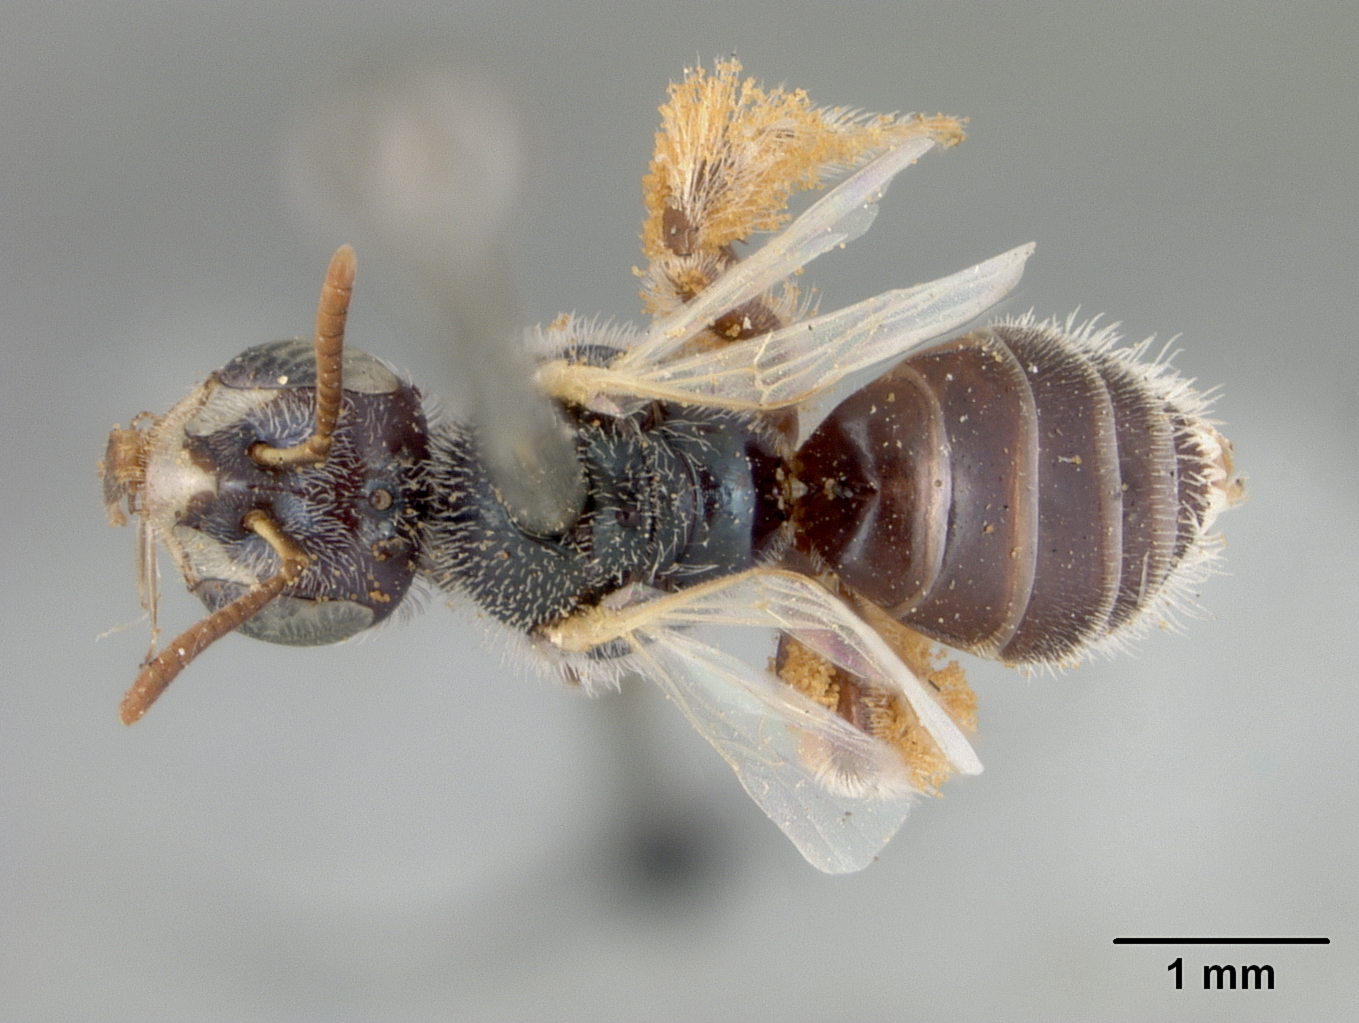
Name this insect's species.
Perdita asteris
